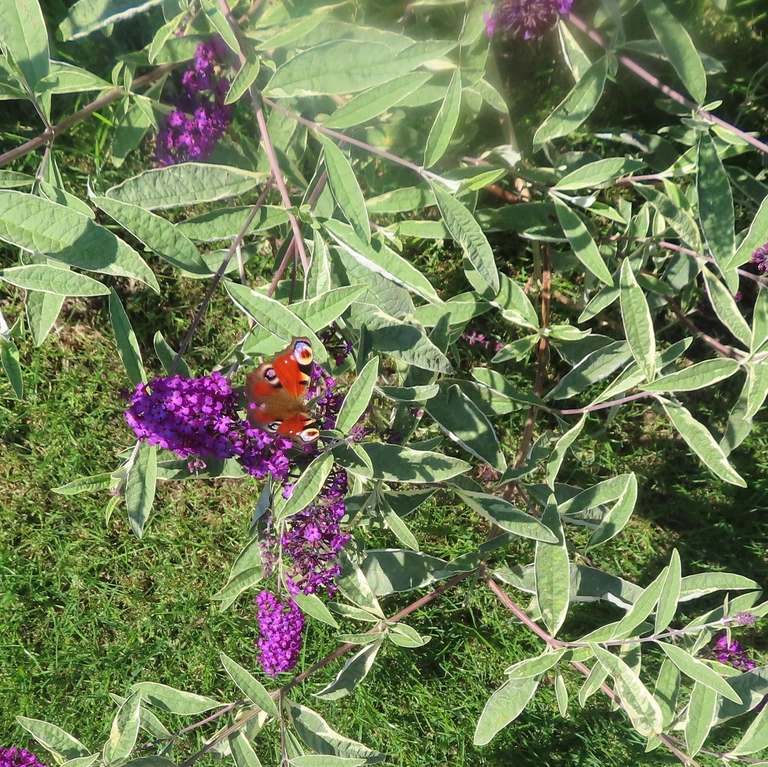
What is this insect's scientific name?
Aglais io
